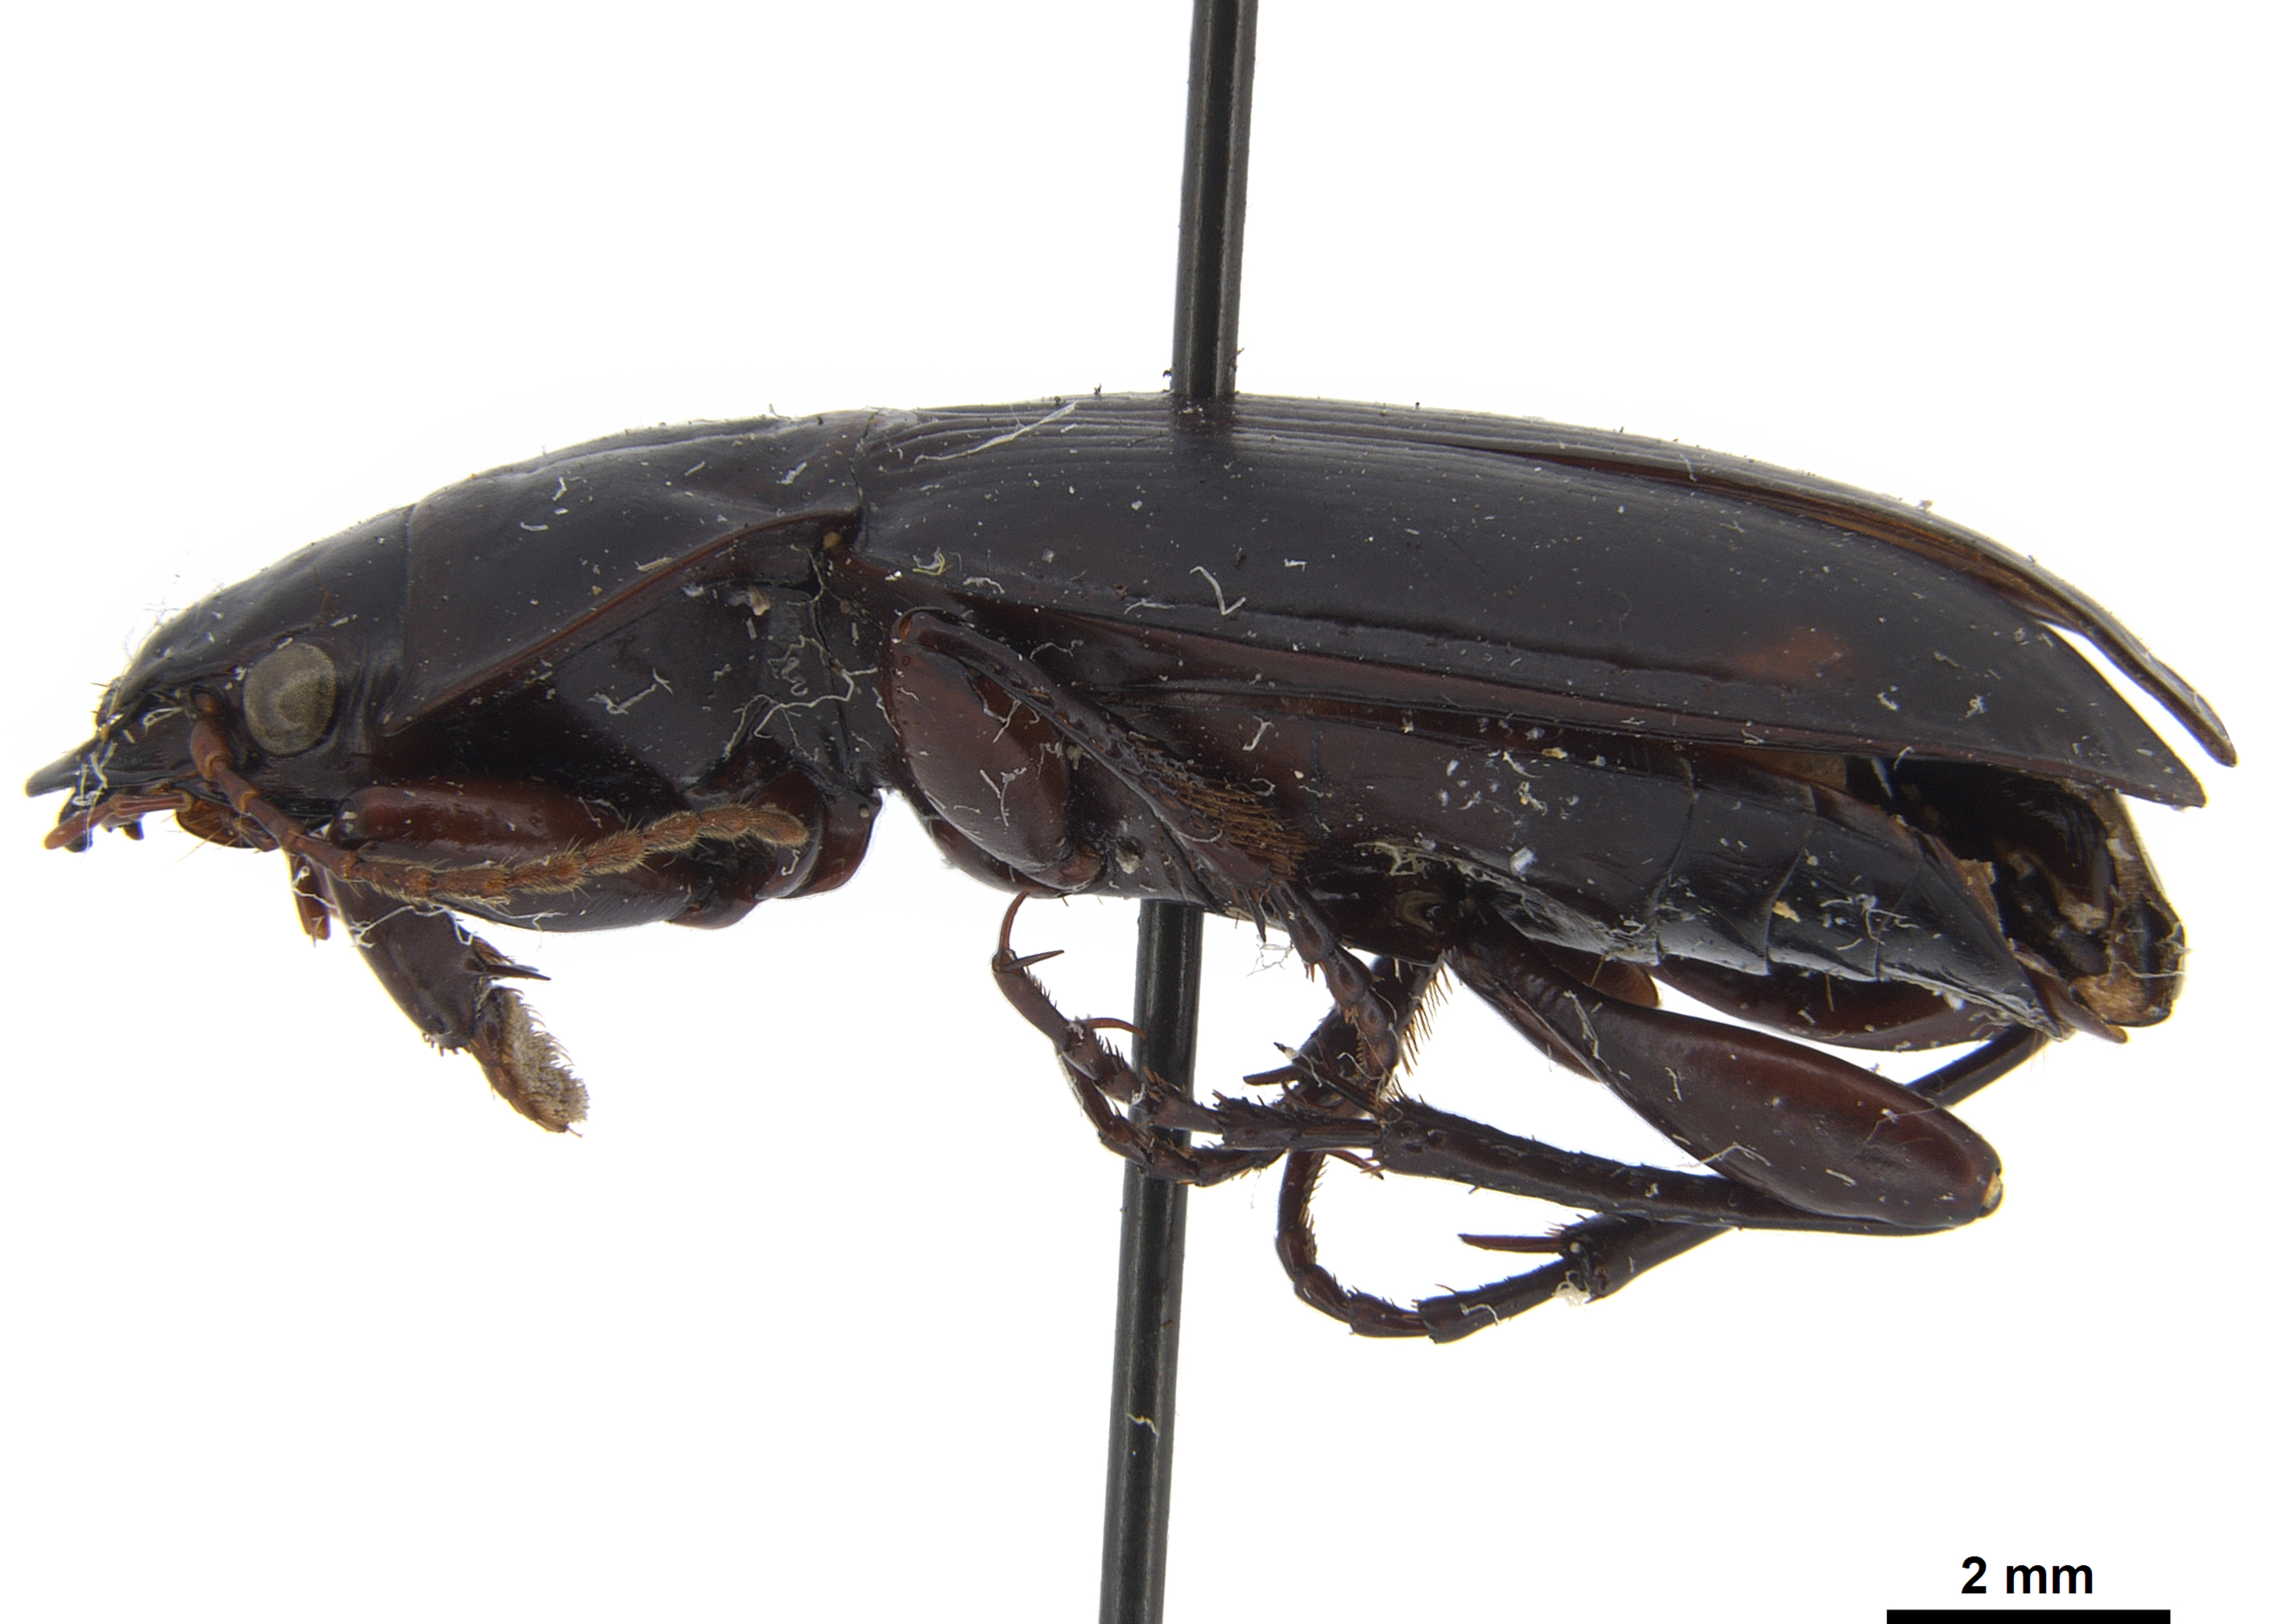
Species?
Lissopterus quadrinotatus
